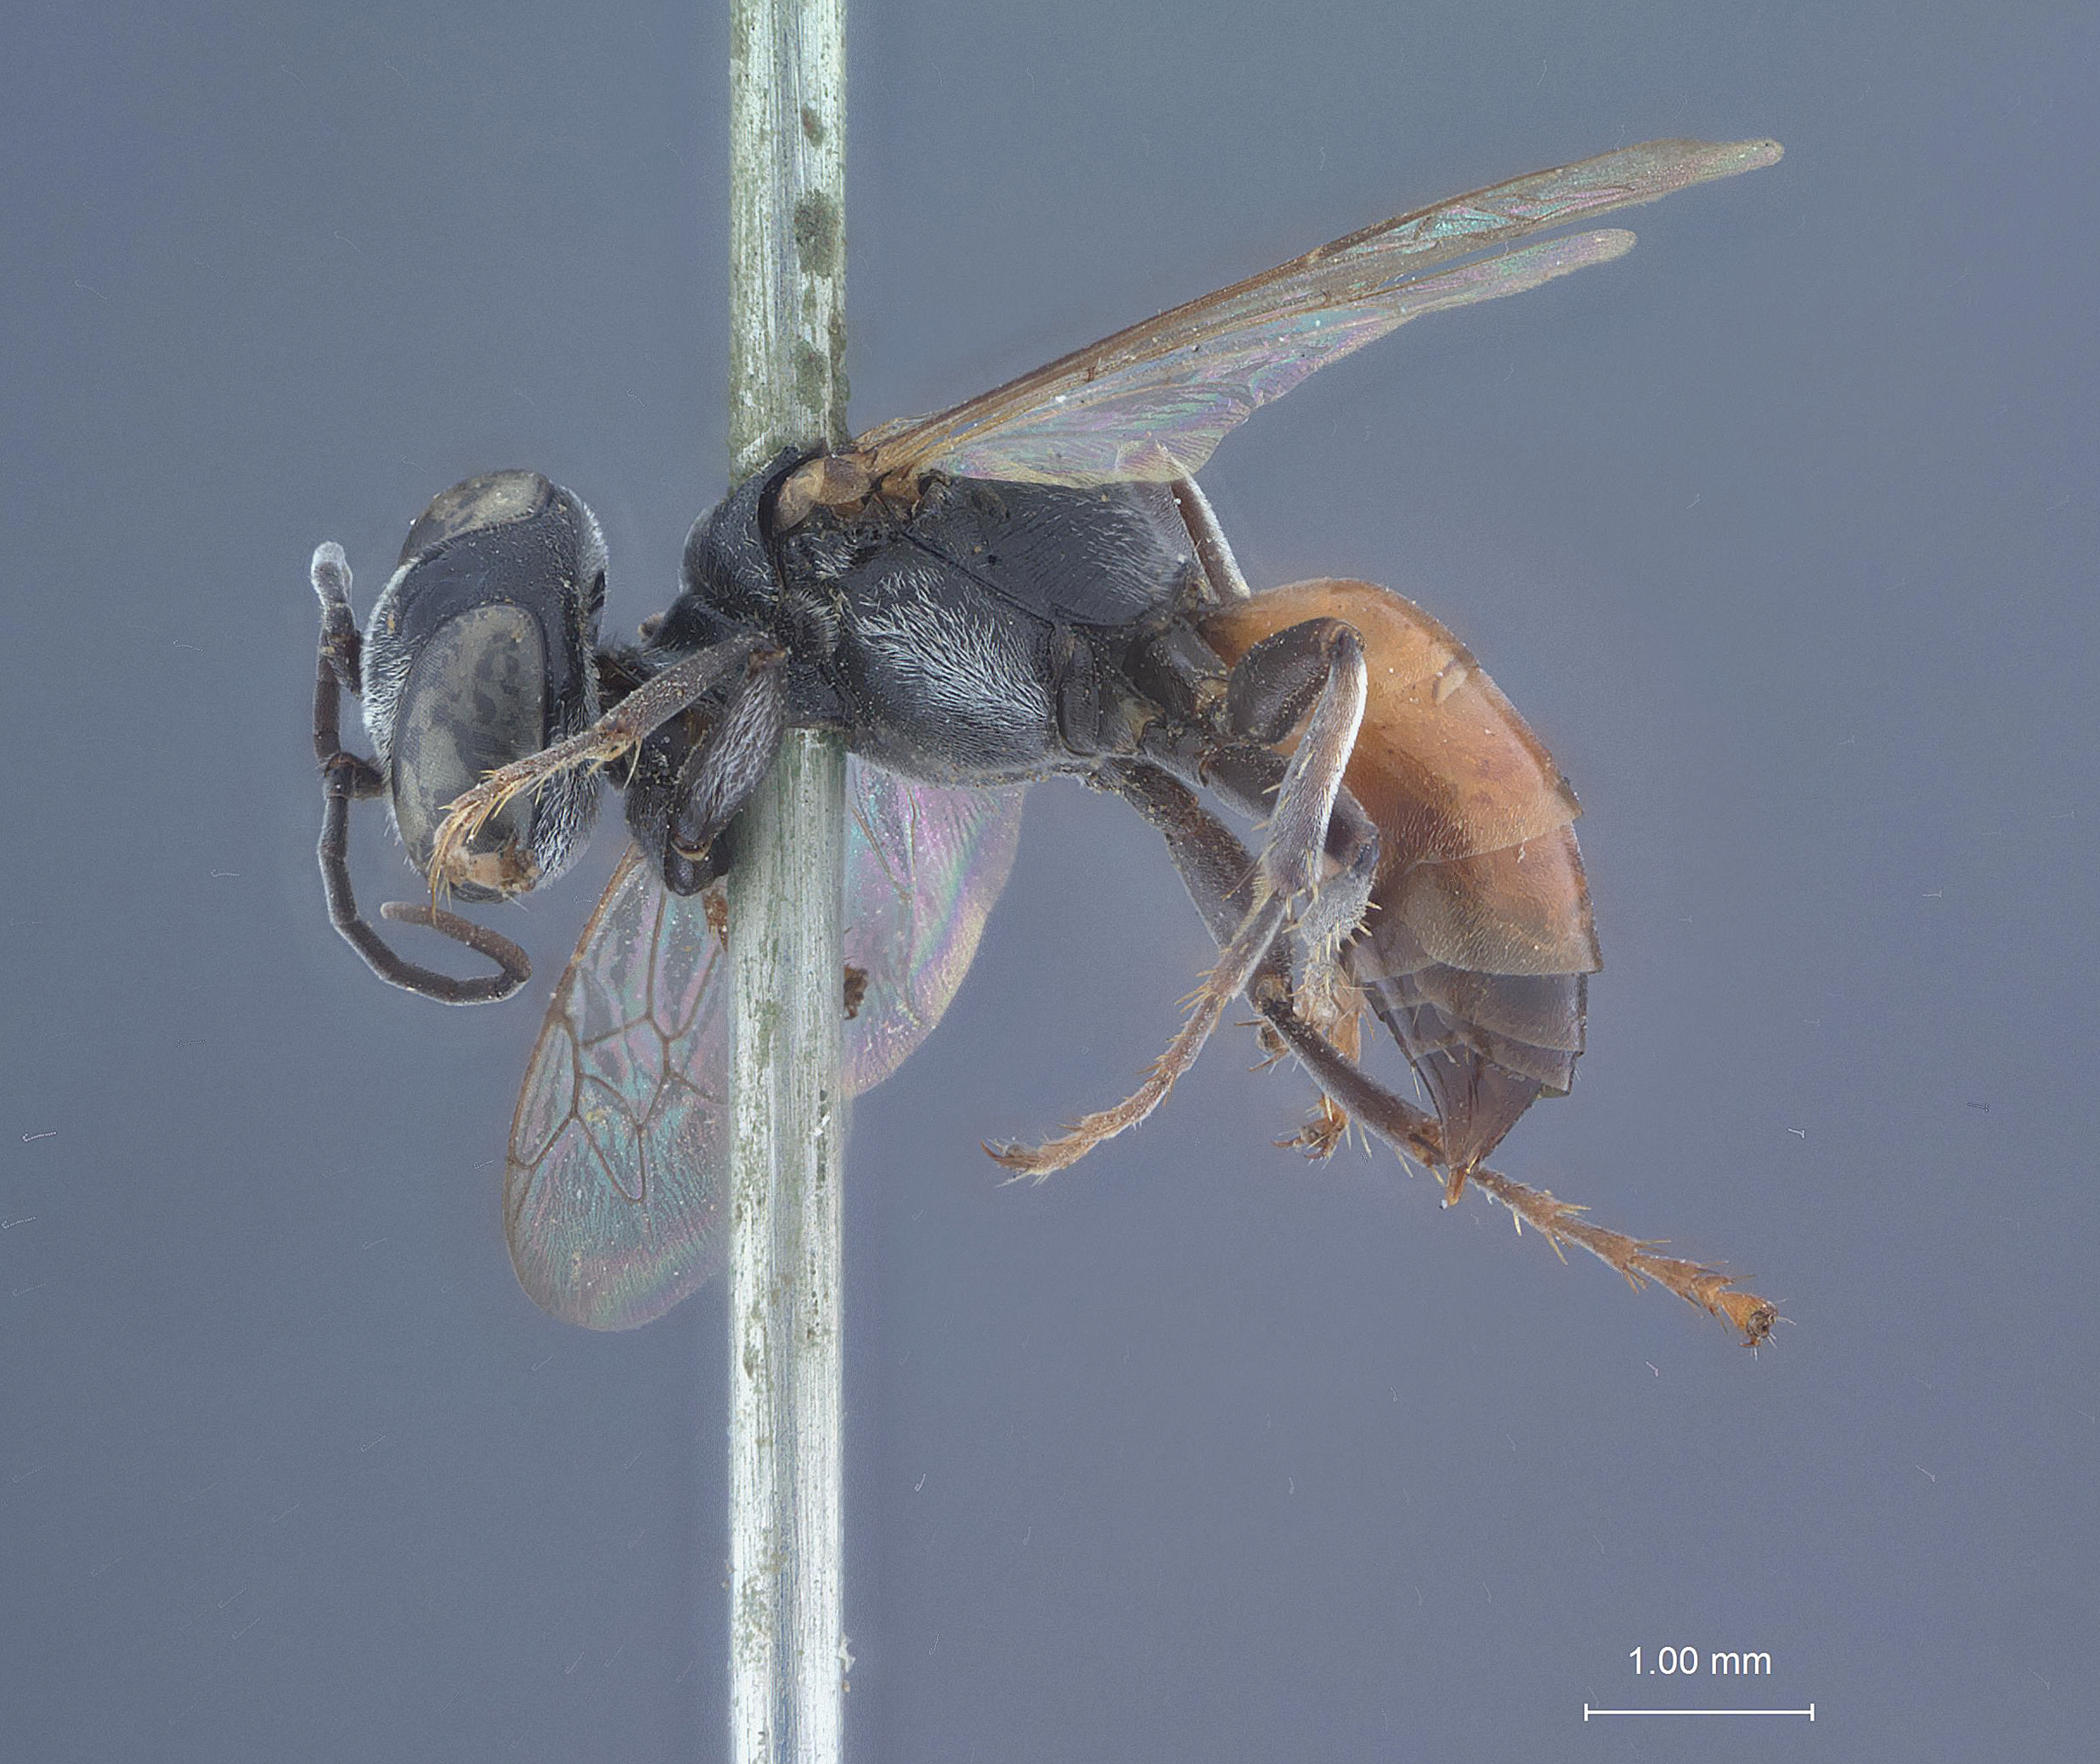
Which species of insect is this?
Tachysphex pekingensis
